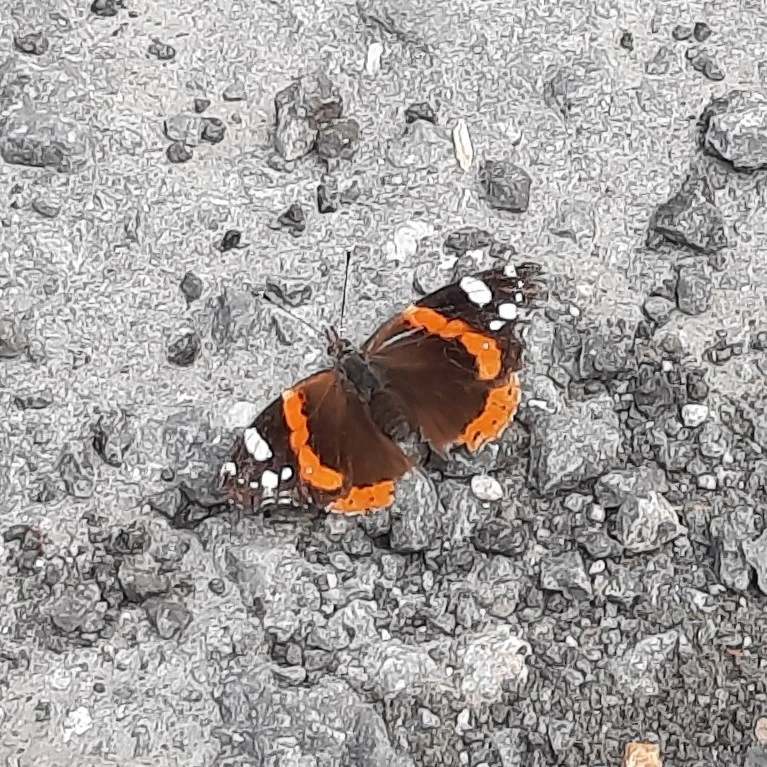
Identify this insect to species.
Vanessa atalanta
